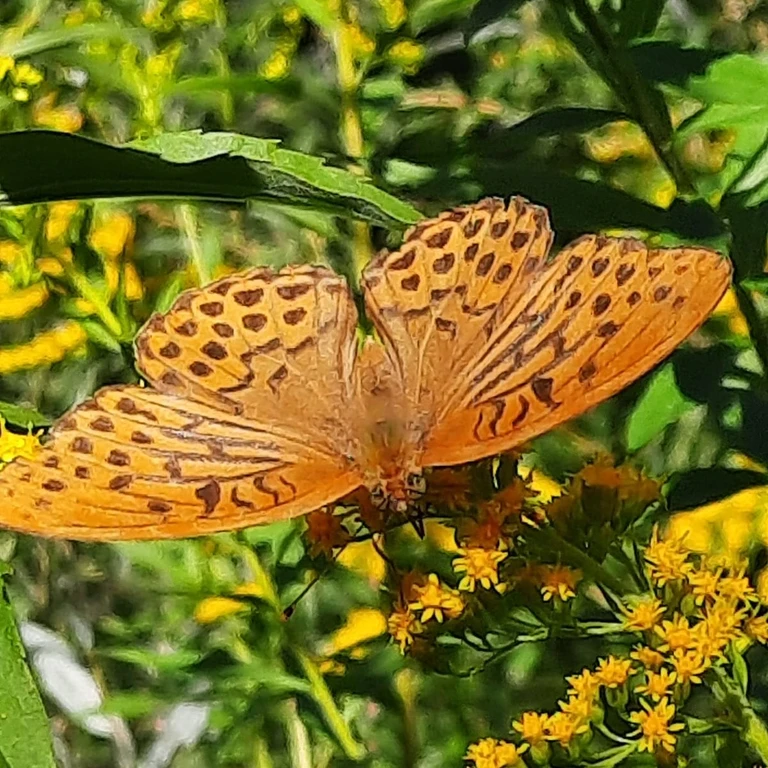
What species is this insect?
Argynnis paphia
